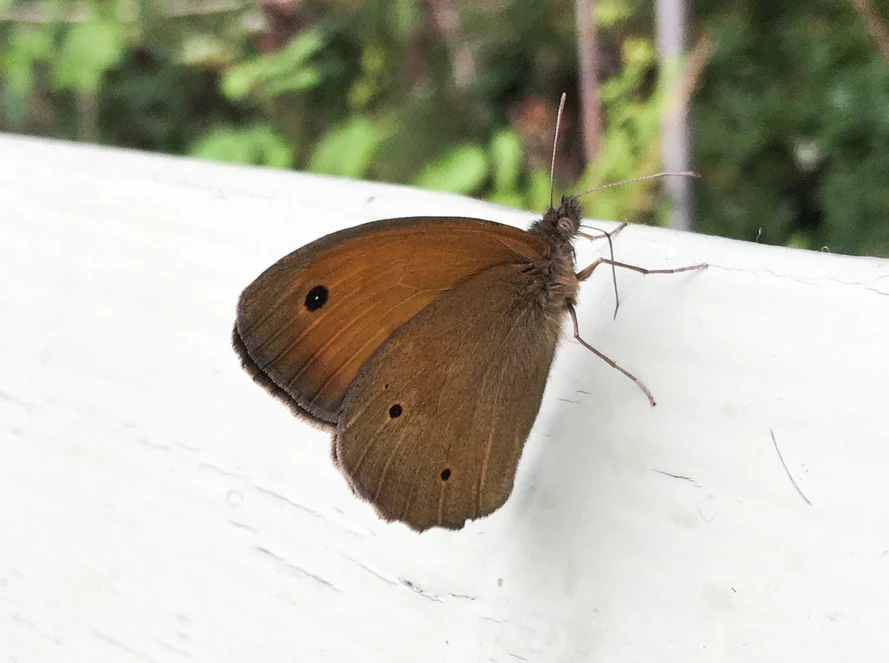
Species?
Maniola jurtina
